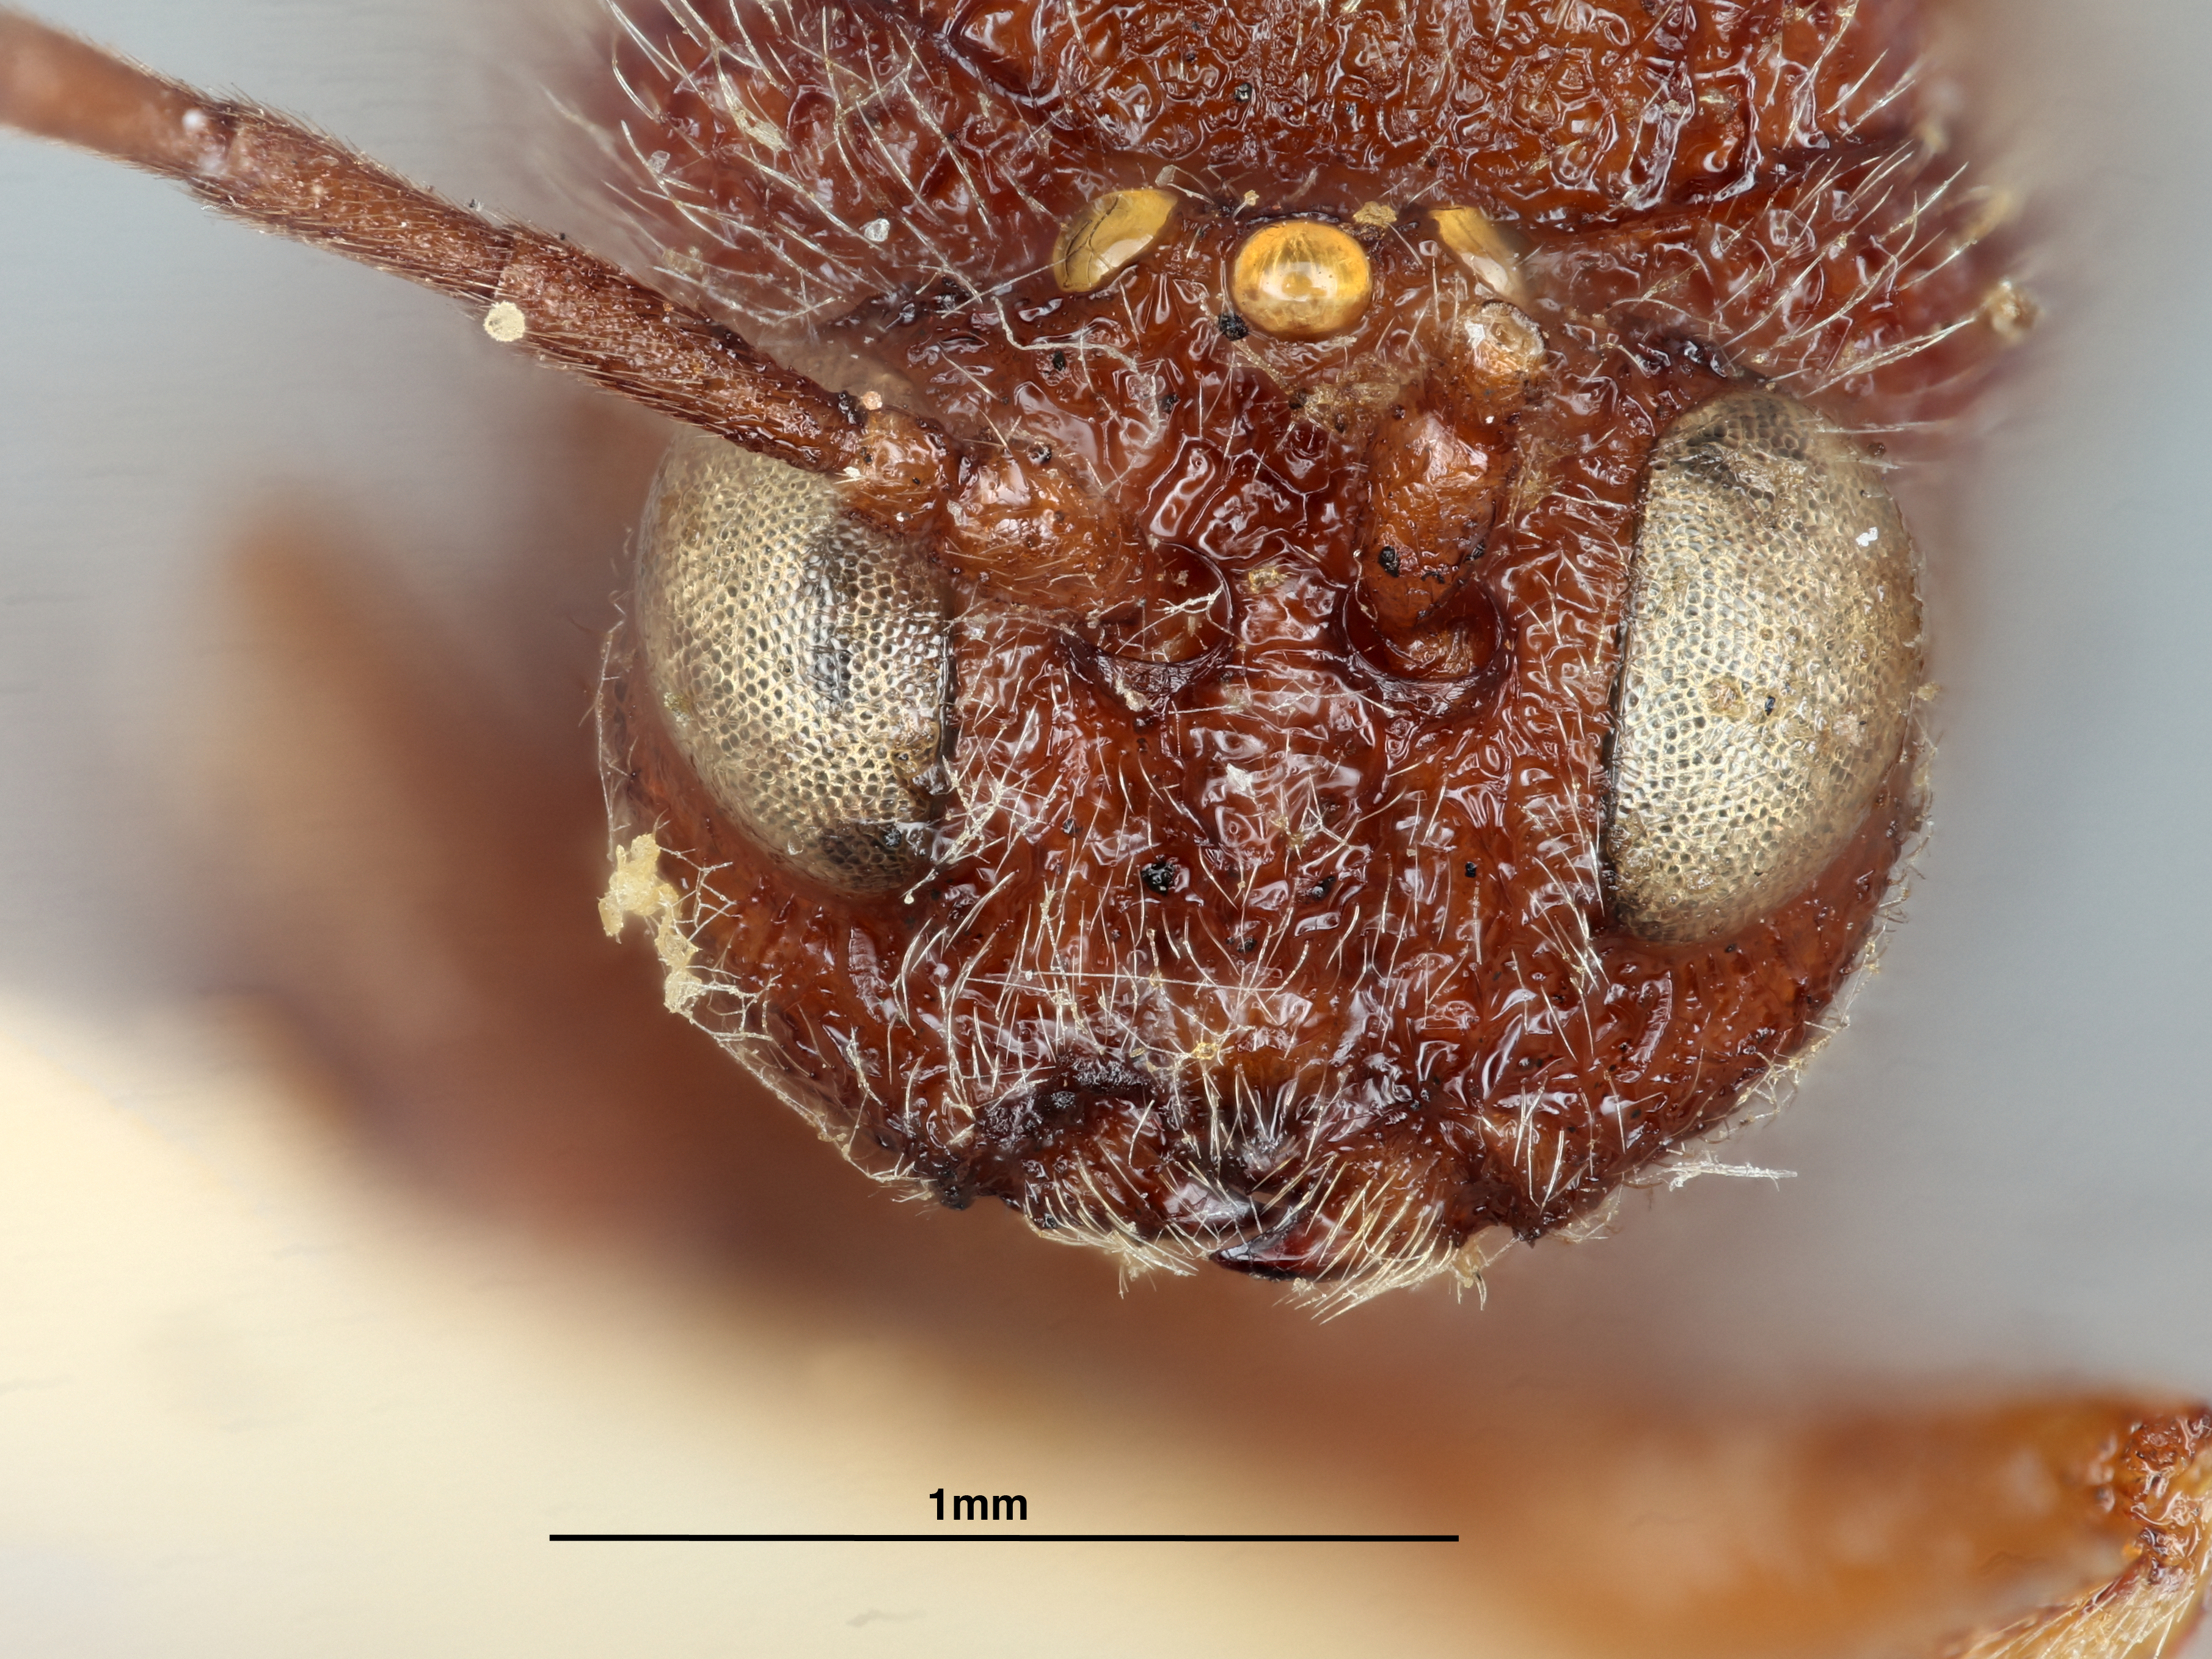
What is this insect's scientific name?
Cynips quercus
